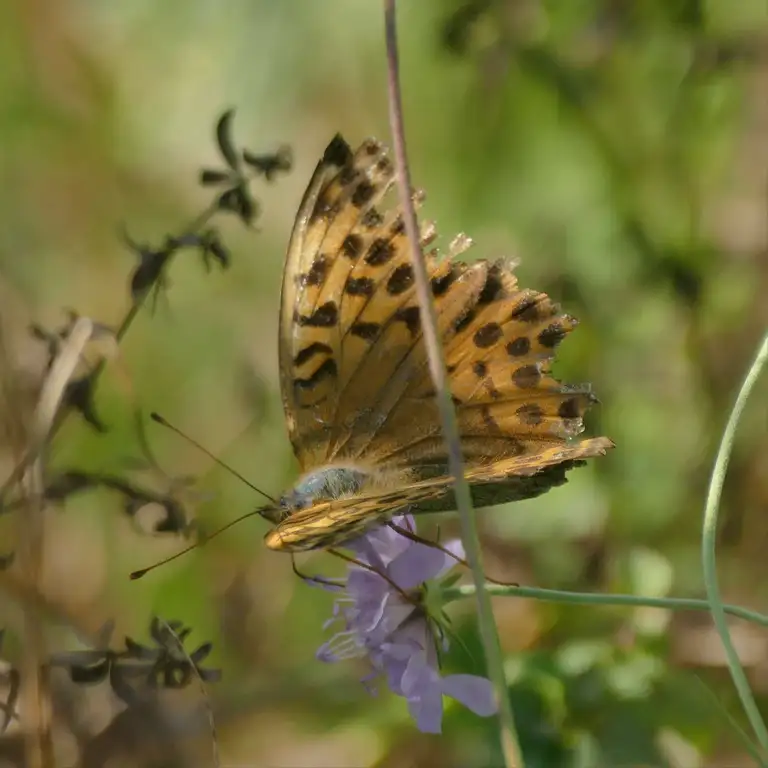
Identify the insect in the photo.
Argynnis paphia
